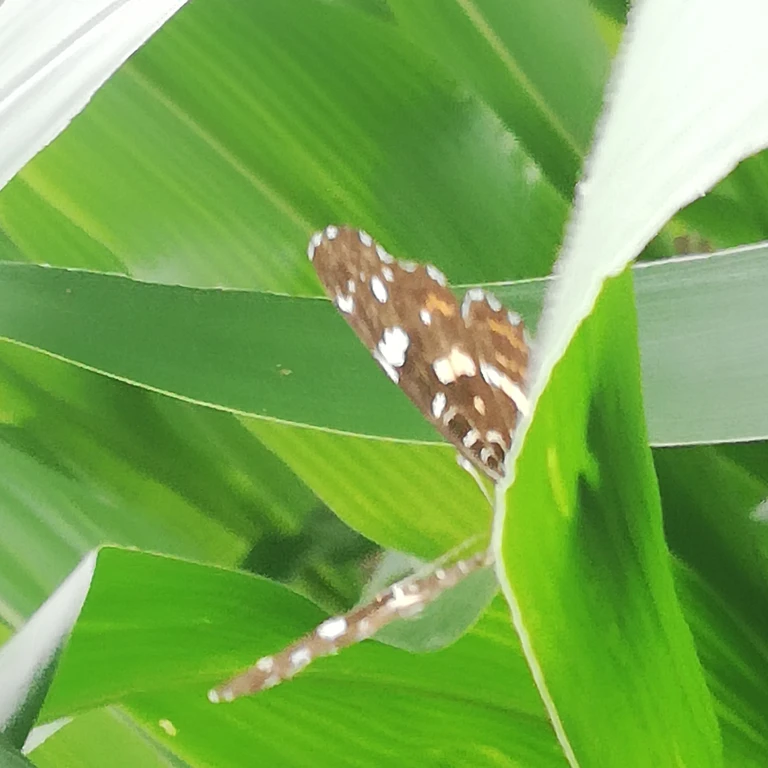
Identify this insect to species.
Araschnia levana
